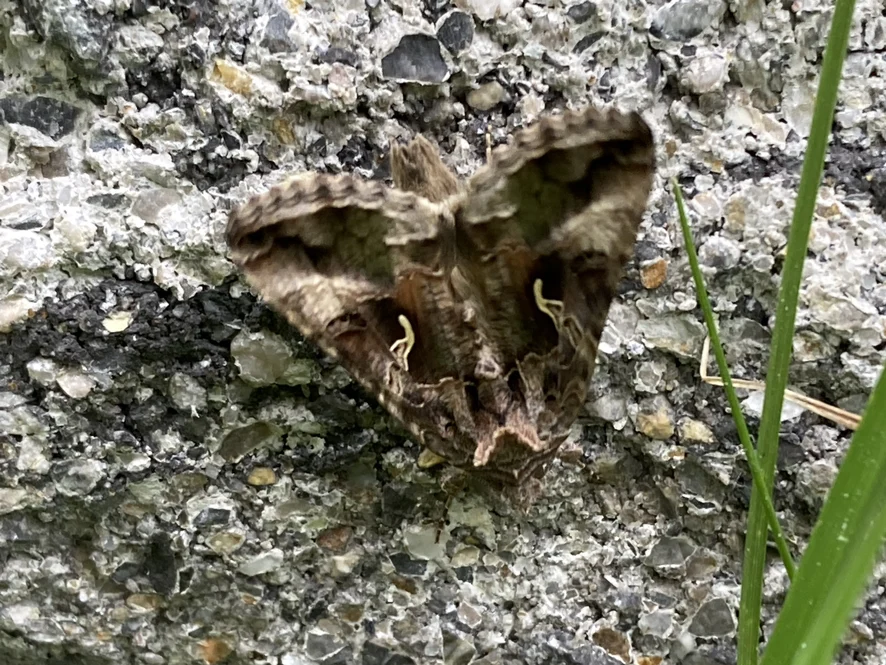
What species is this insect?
Autographa gamma
